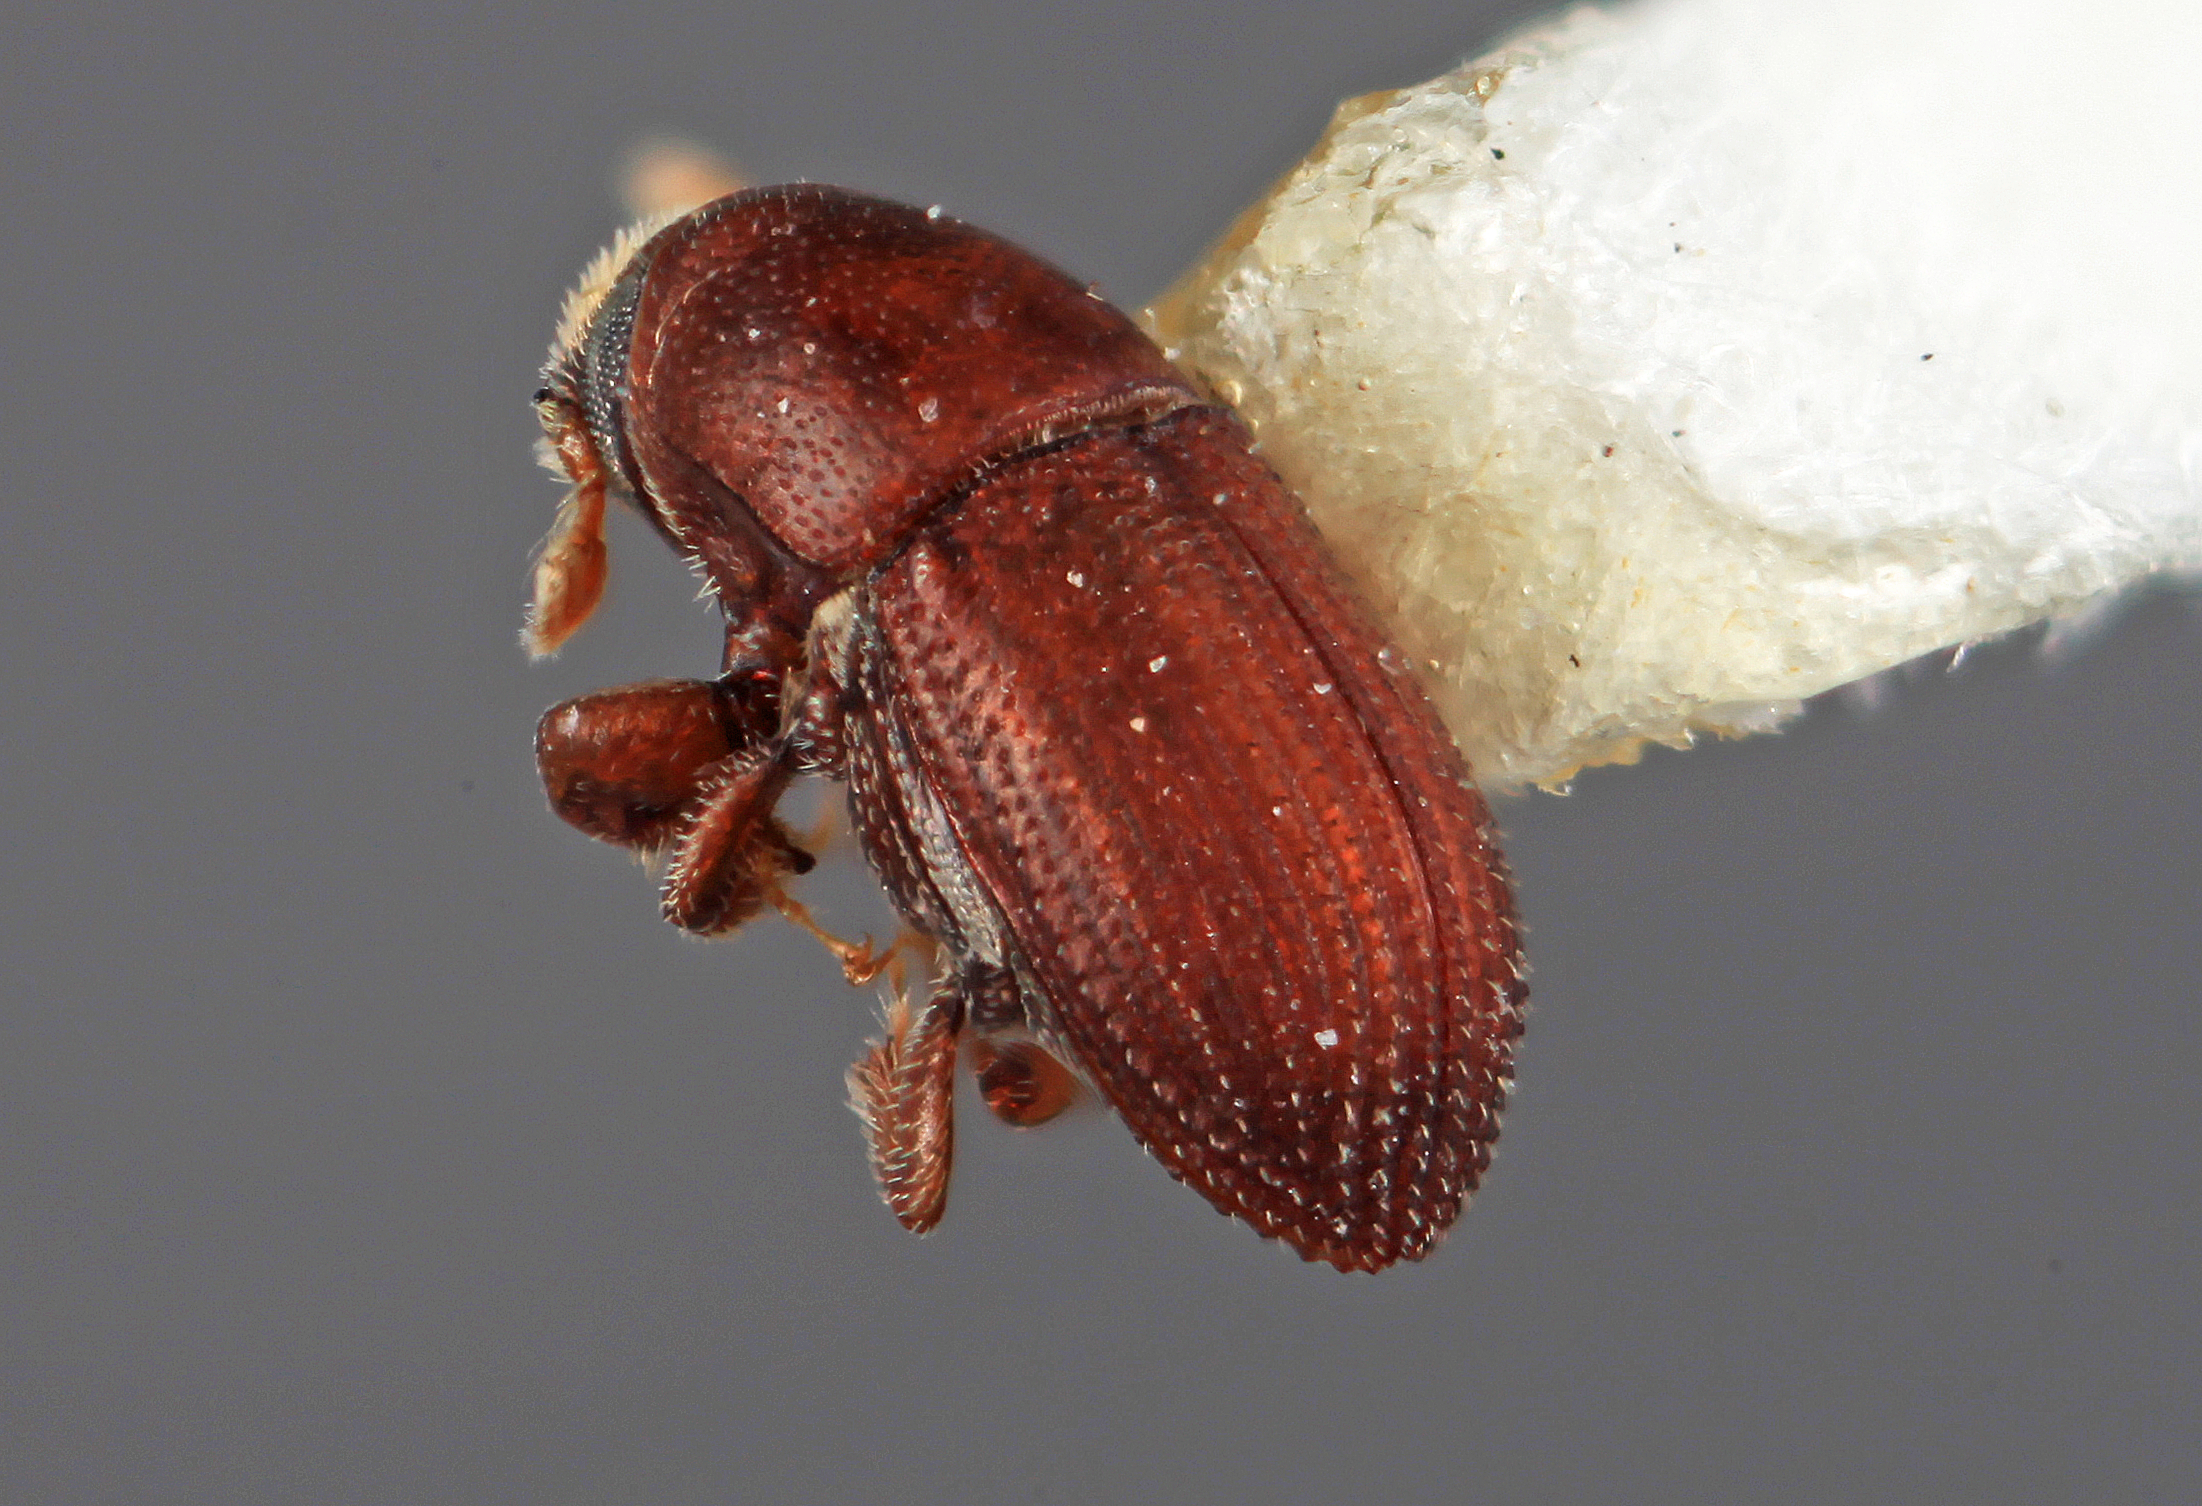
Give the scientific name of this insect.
Loganius impressus (also Cnemonyx impressus)
